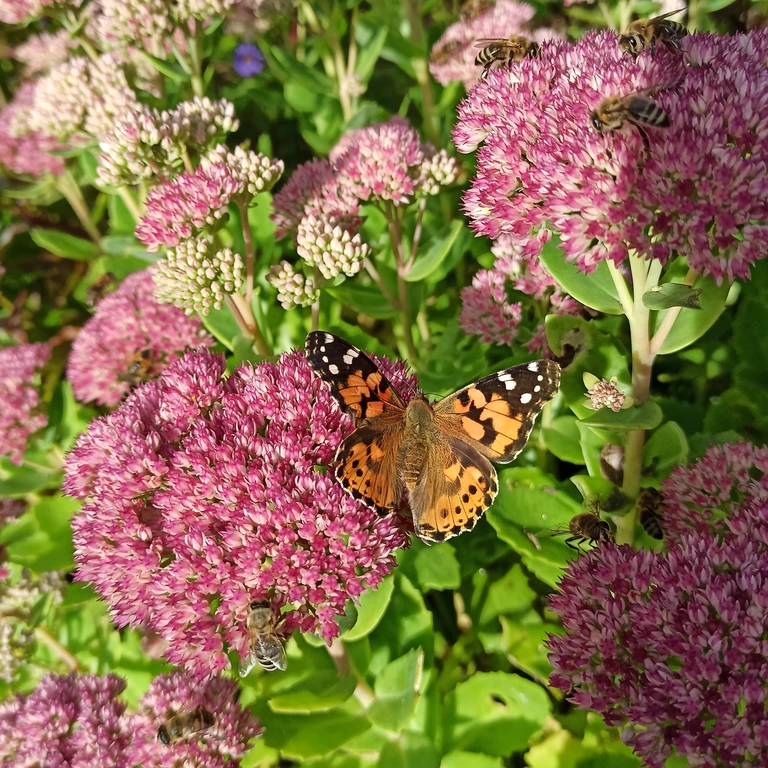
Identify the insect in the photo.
Vanessa cardui
